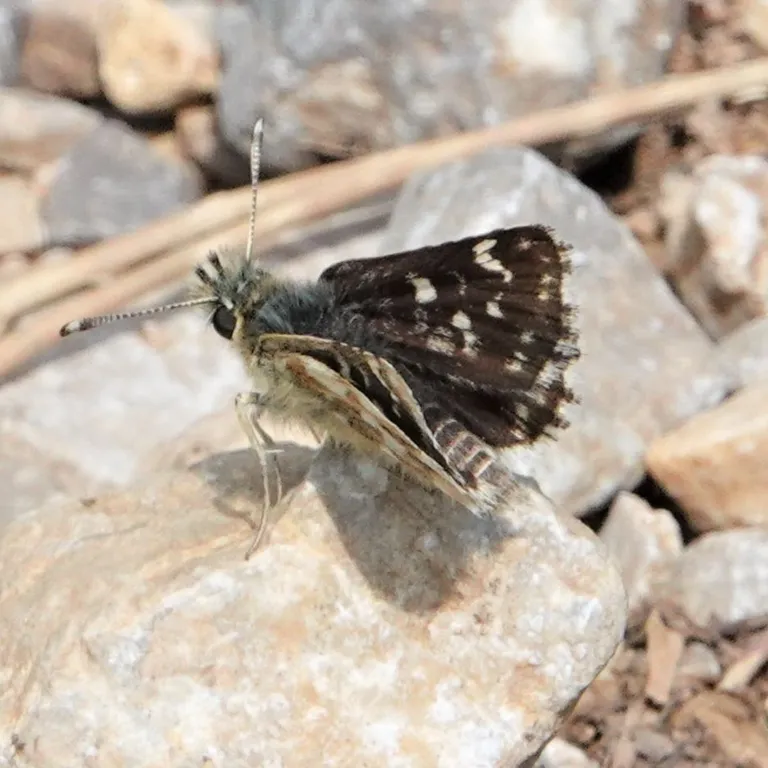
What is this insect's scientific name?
Spialia sertorius
